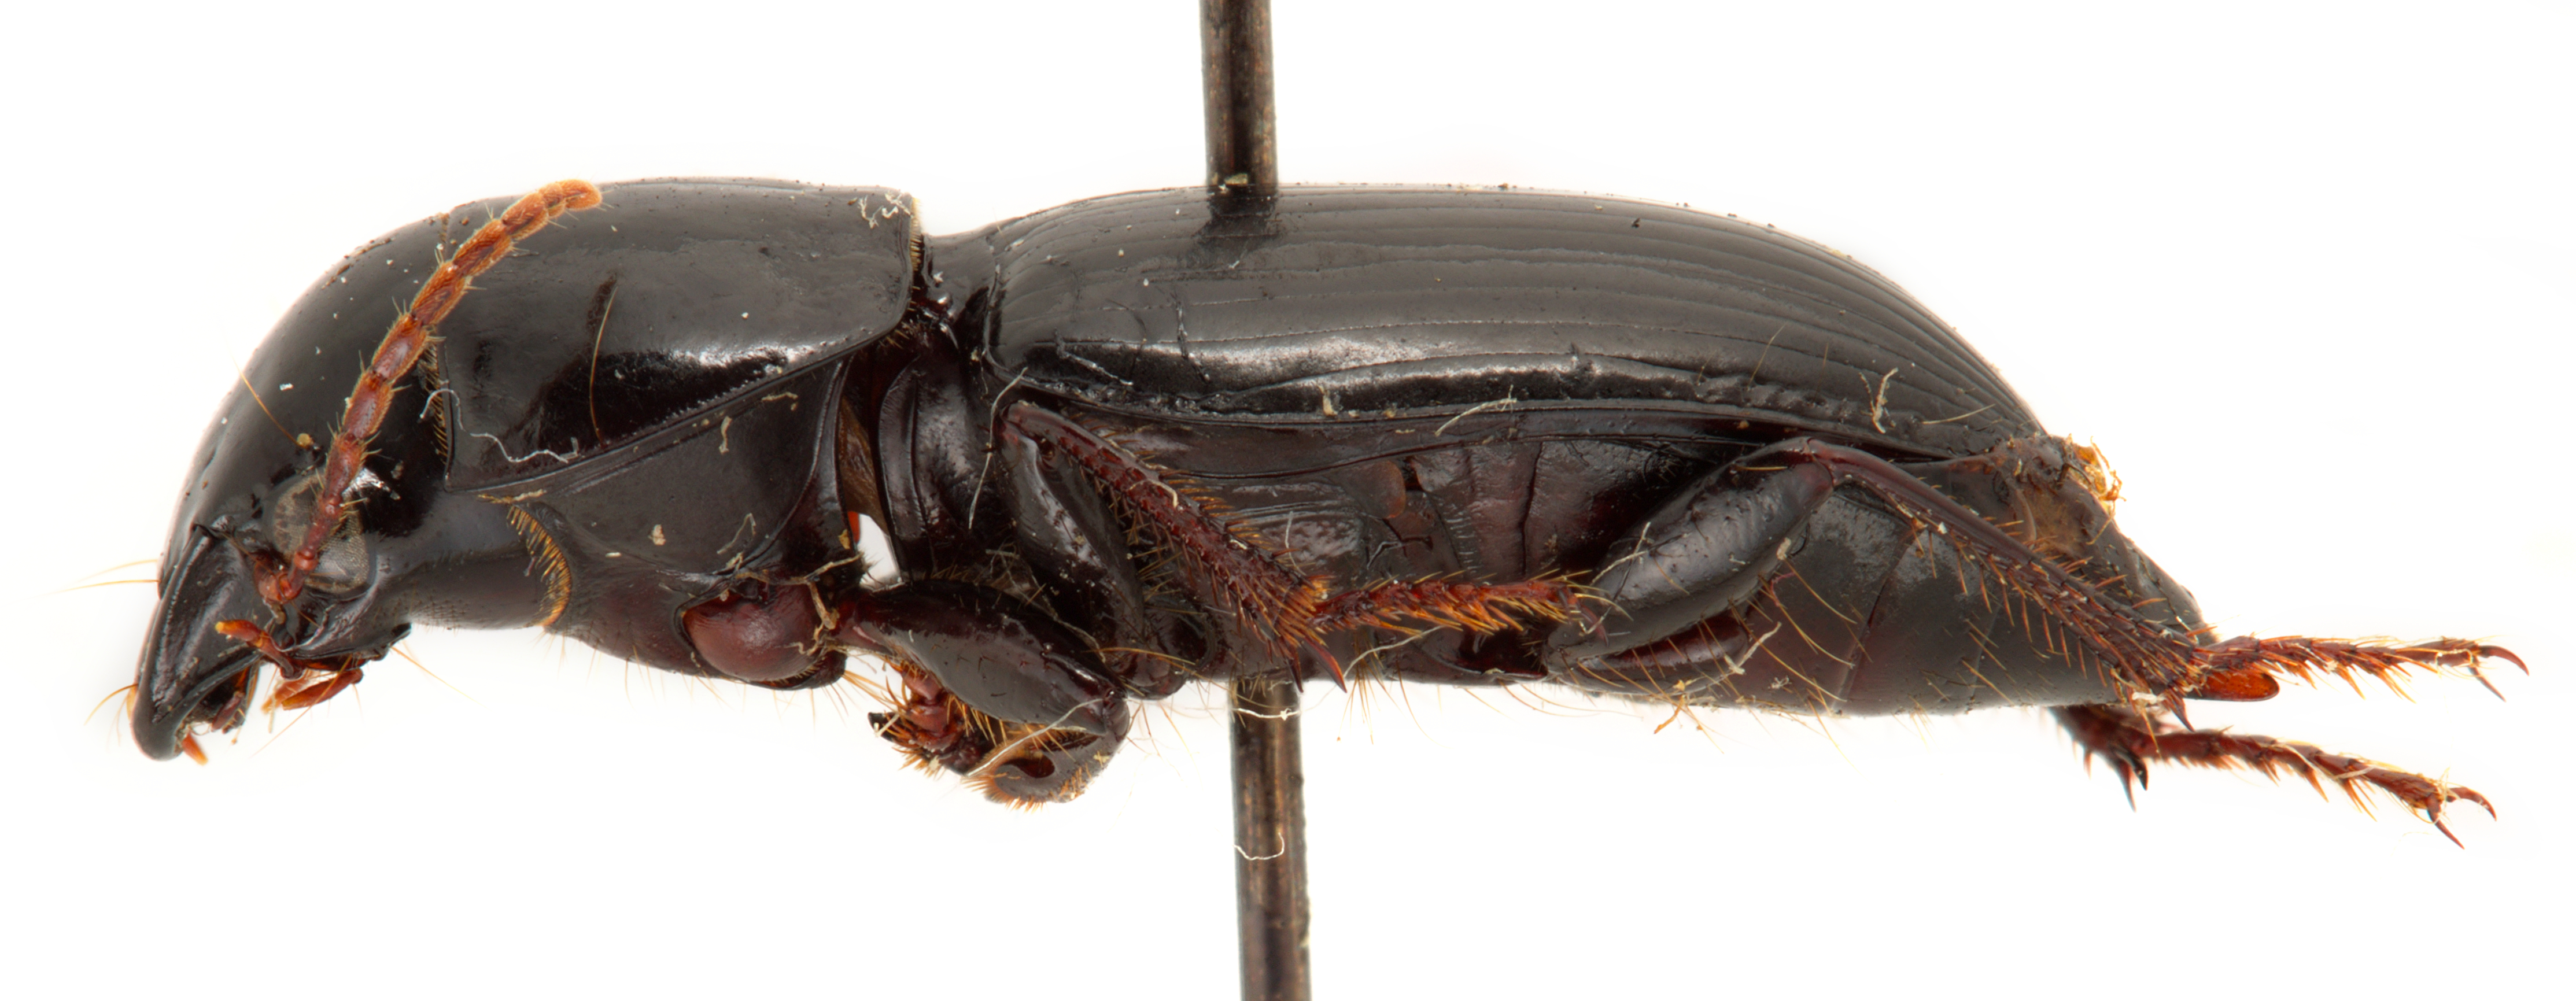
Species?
Acinopus laevigatus
